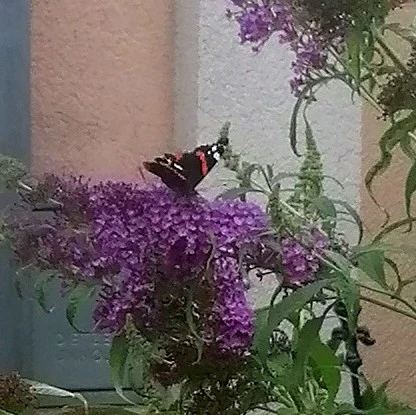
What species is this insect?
Vanessa atalanta
